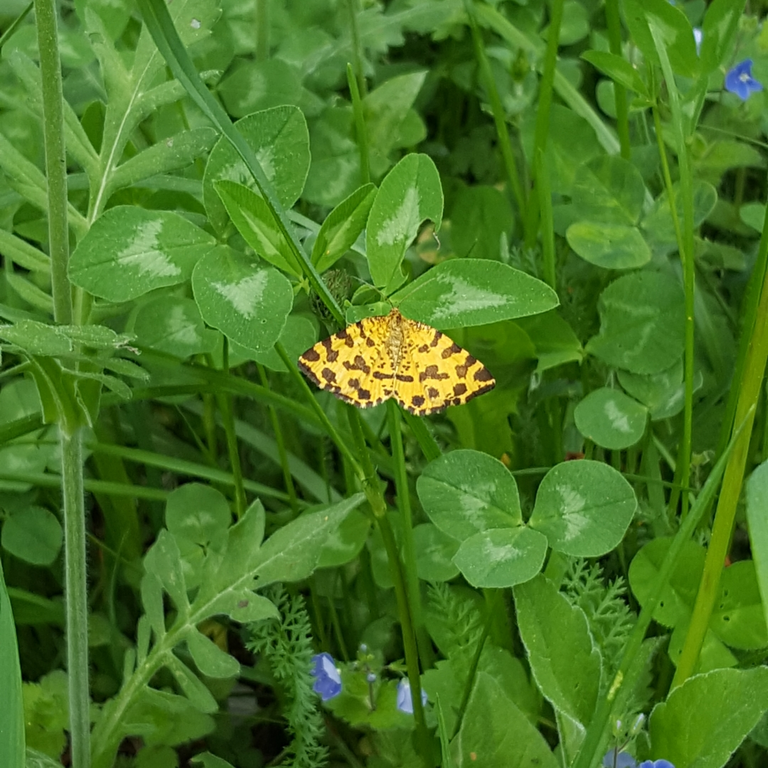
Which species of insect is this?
Pseudopanthera macularia
